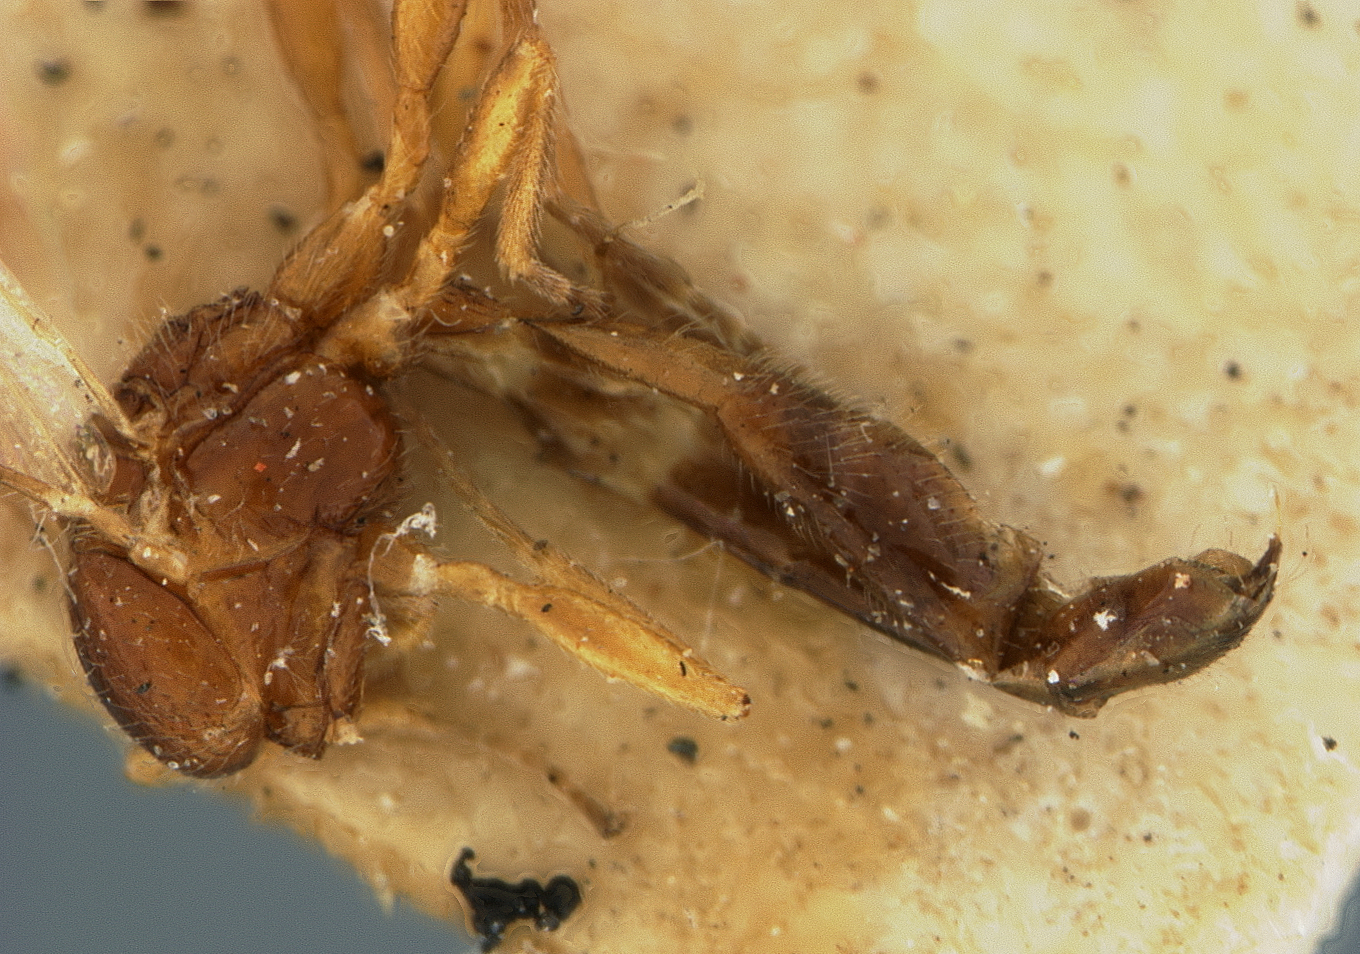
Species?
Aphidius macrogaster
